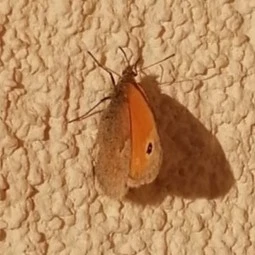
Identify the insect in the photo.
Coenonympha pamphilus
